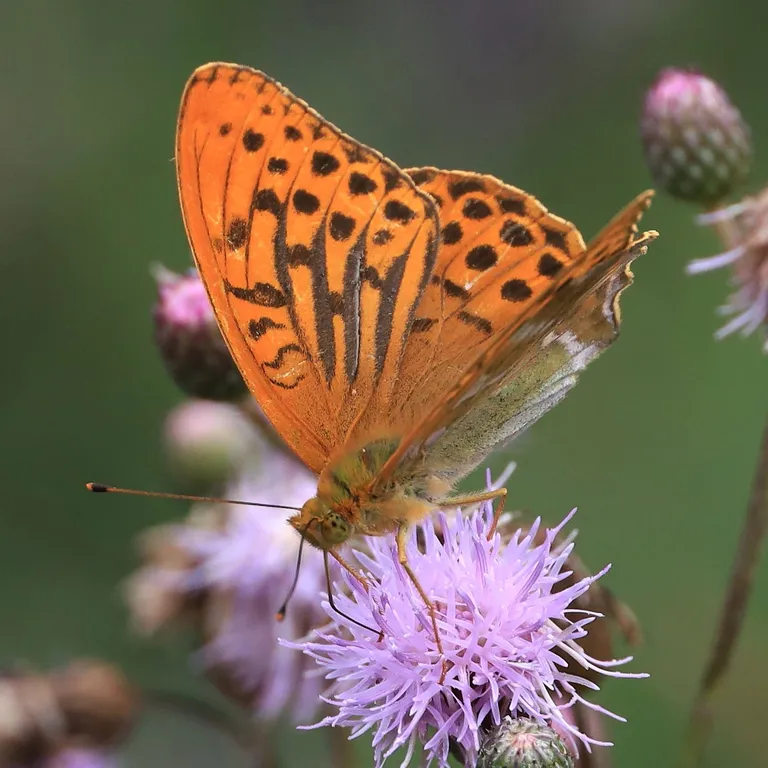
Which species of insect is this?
Argynnis paphia
